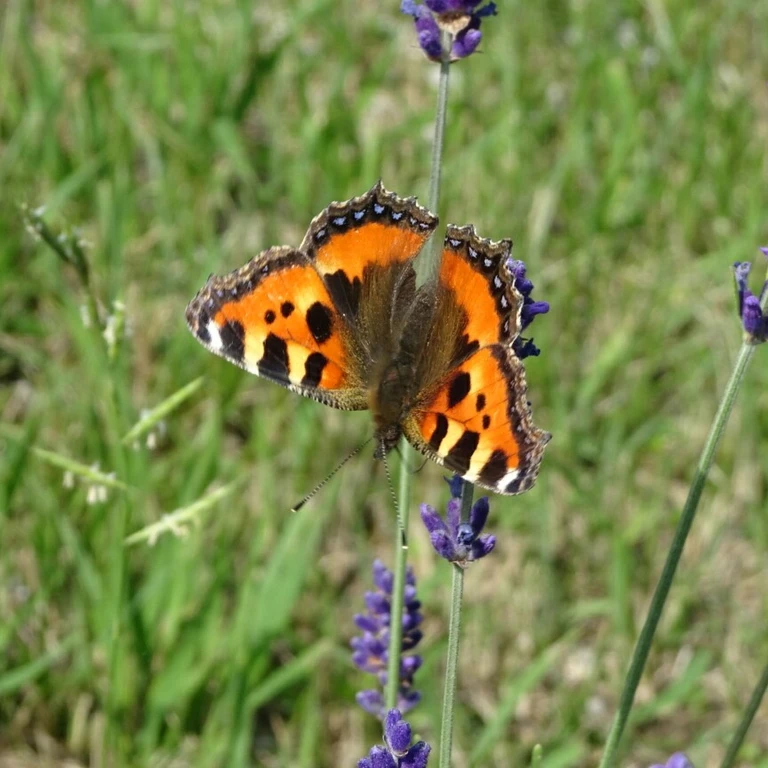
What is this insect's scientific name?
Aglais urticae
